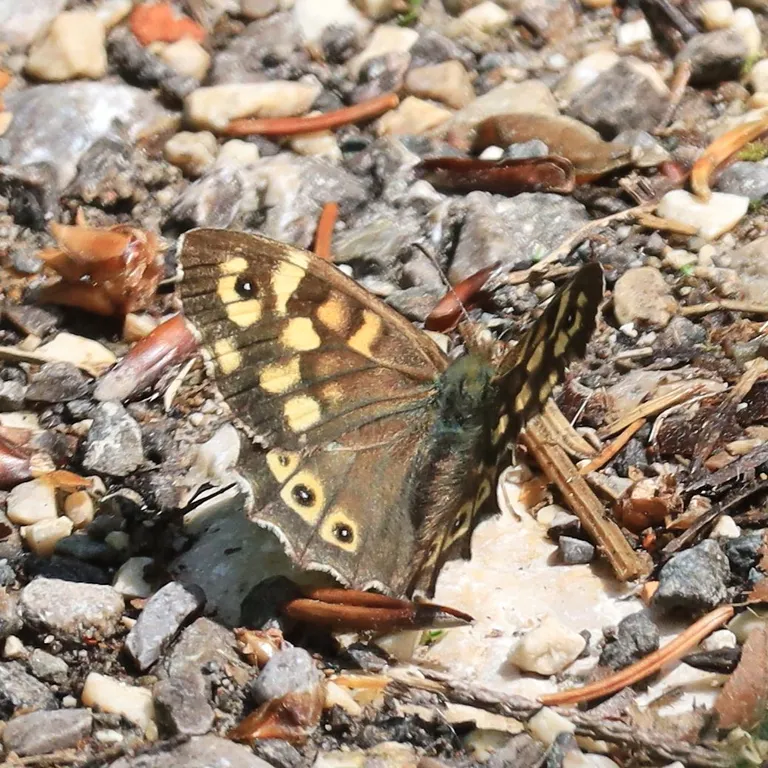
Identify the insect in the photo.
Pararge aegeria
